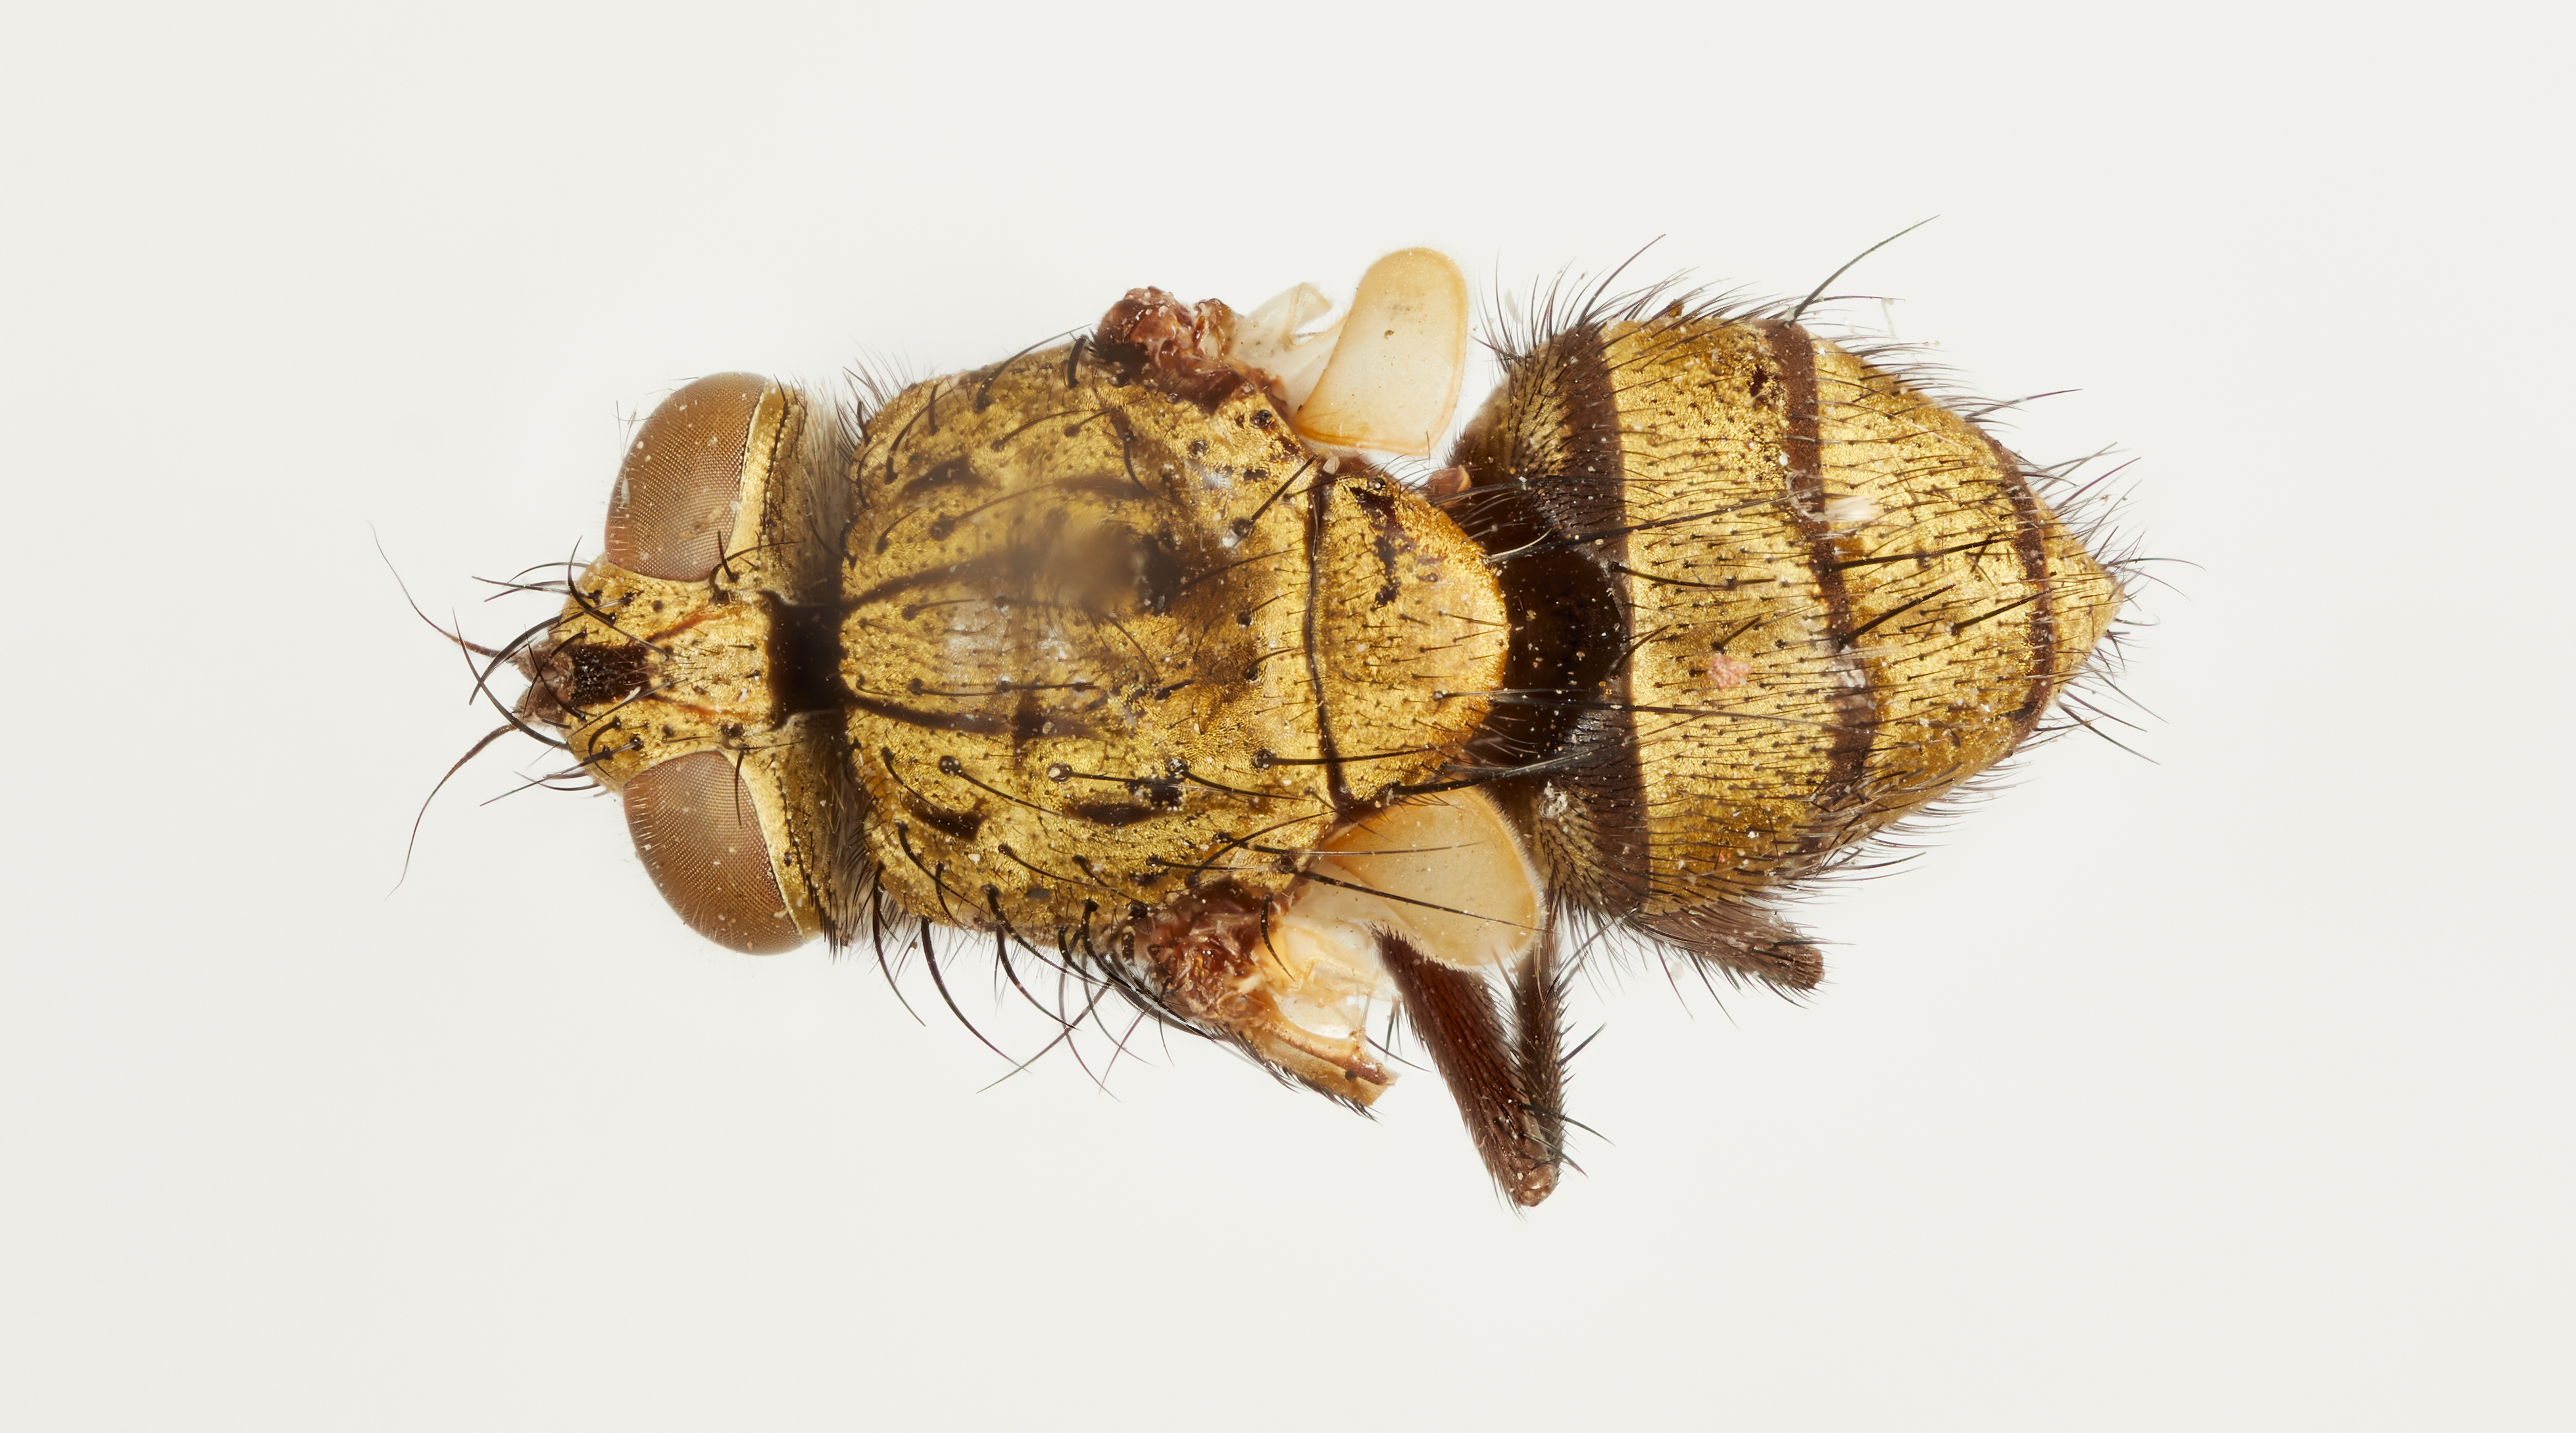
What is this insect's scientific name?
Zenillia marginata
